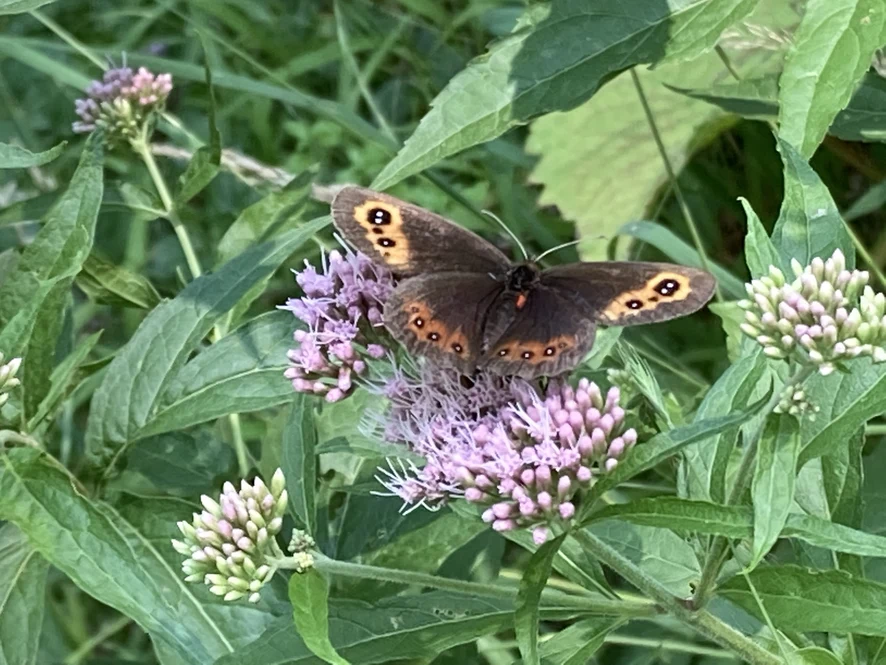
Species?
Erebia aethiops
